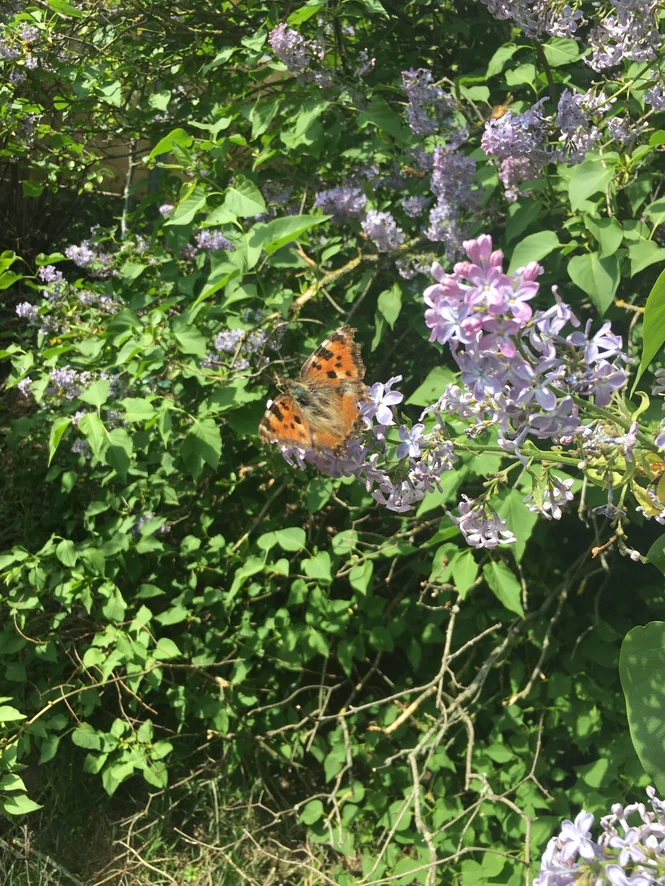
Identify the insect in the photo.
Nymphalis polychloros
